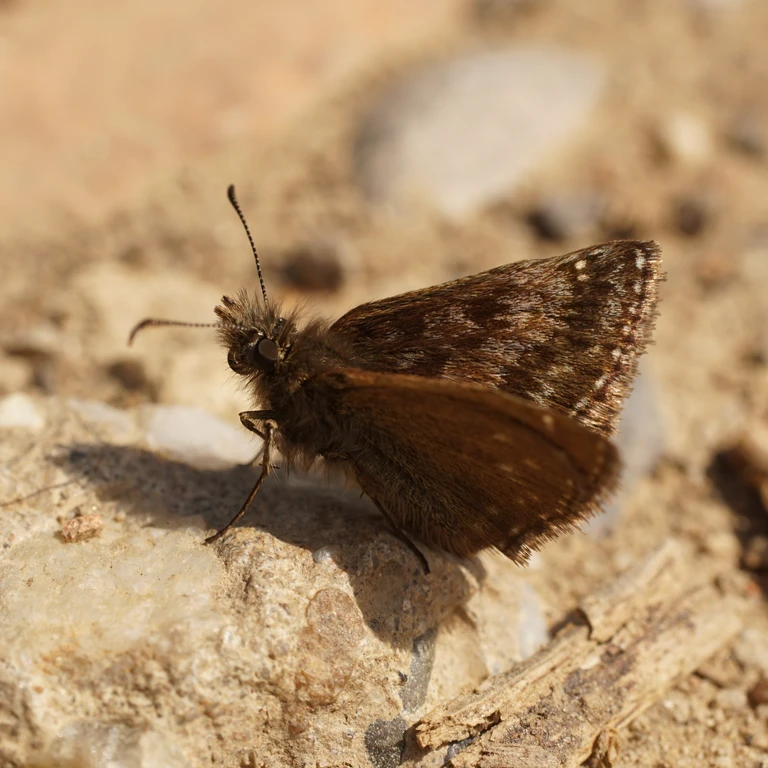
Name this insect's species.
Erynnis tages
